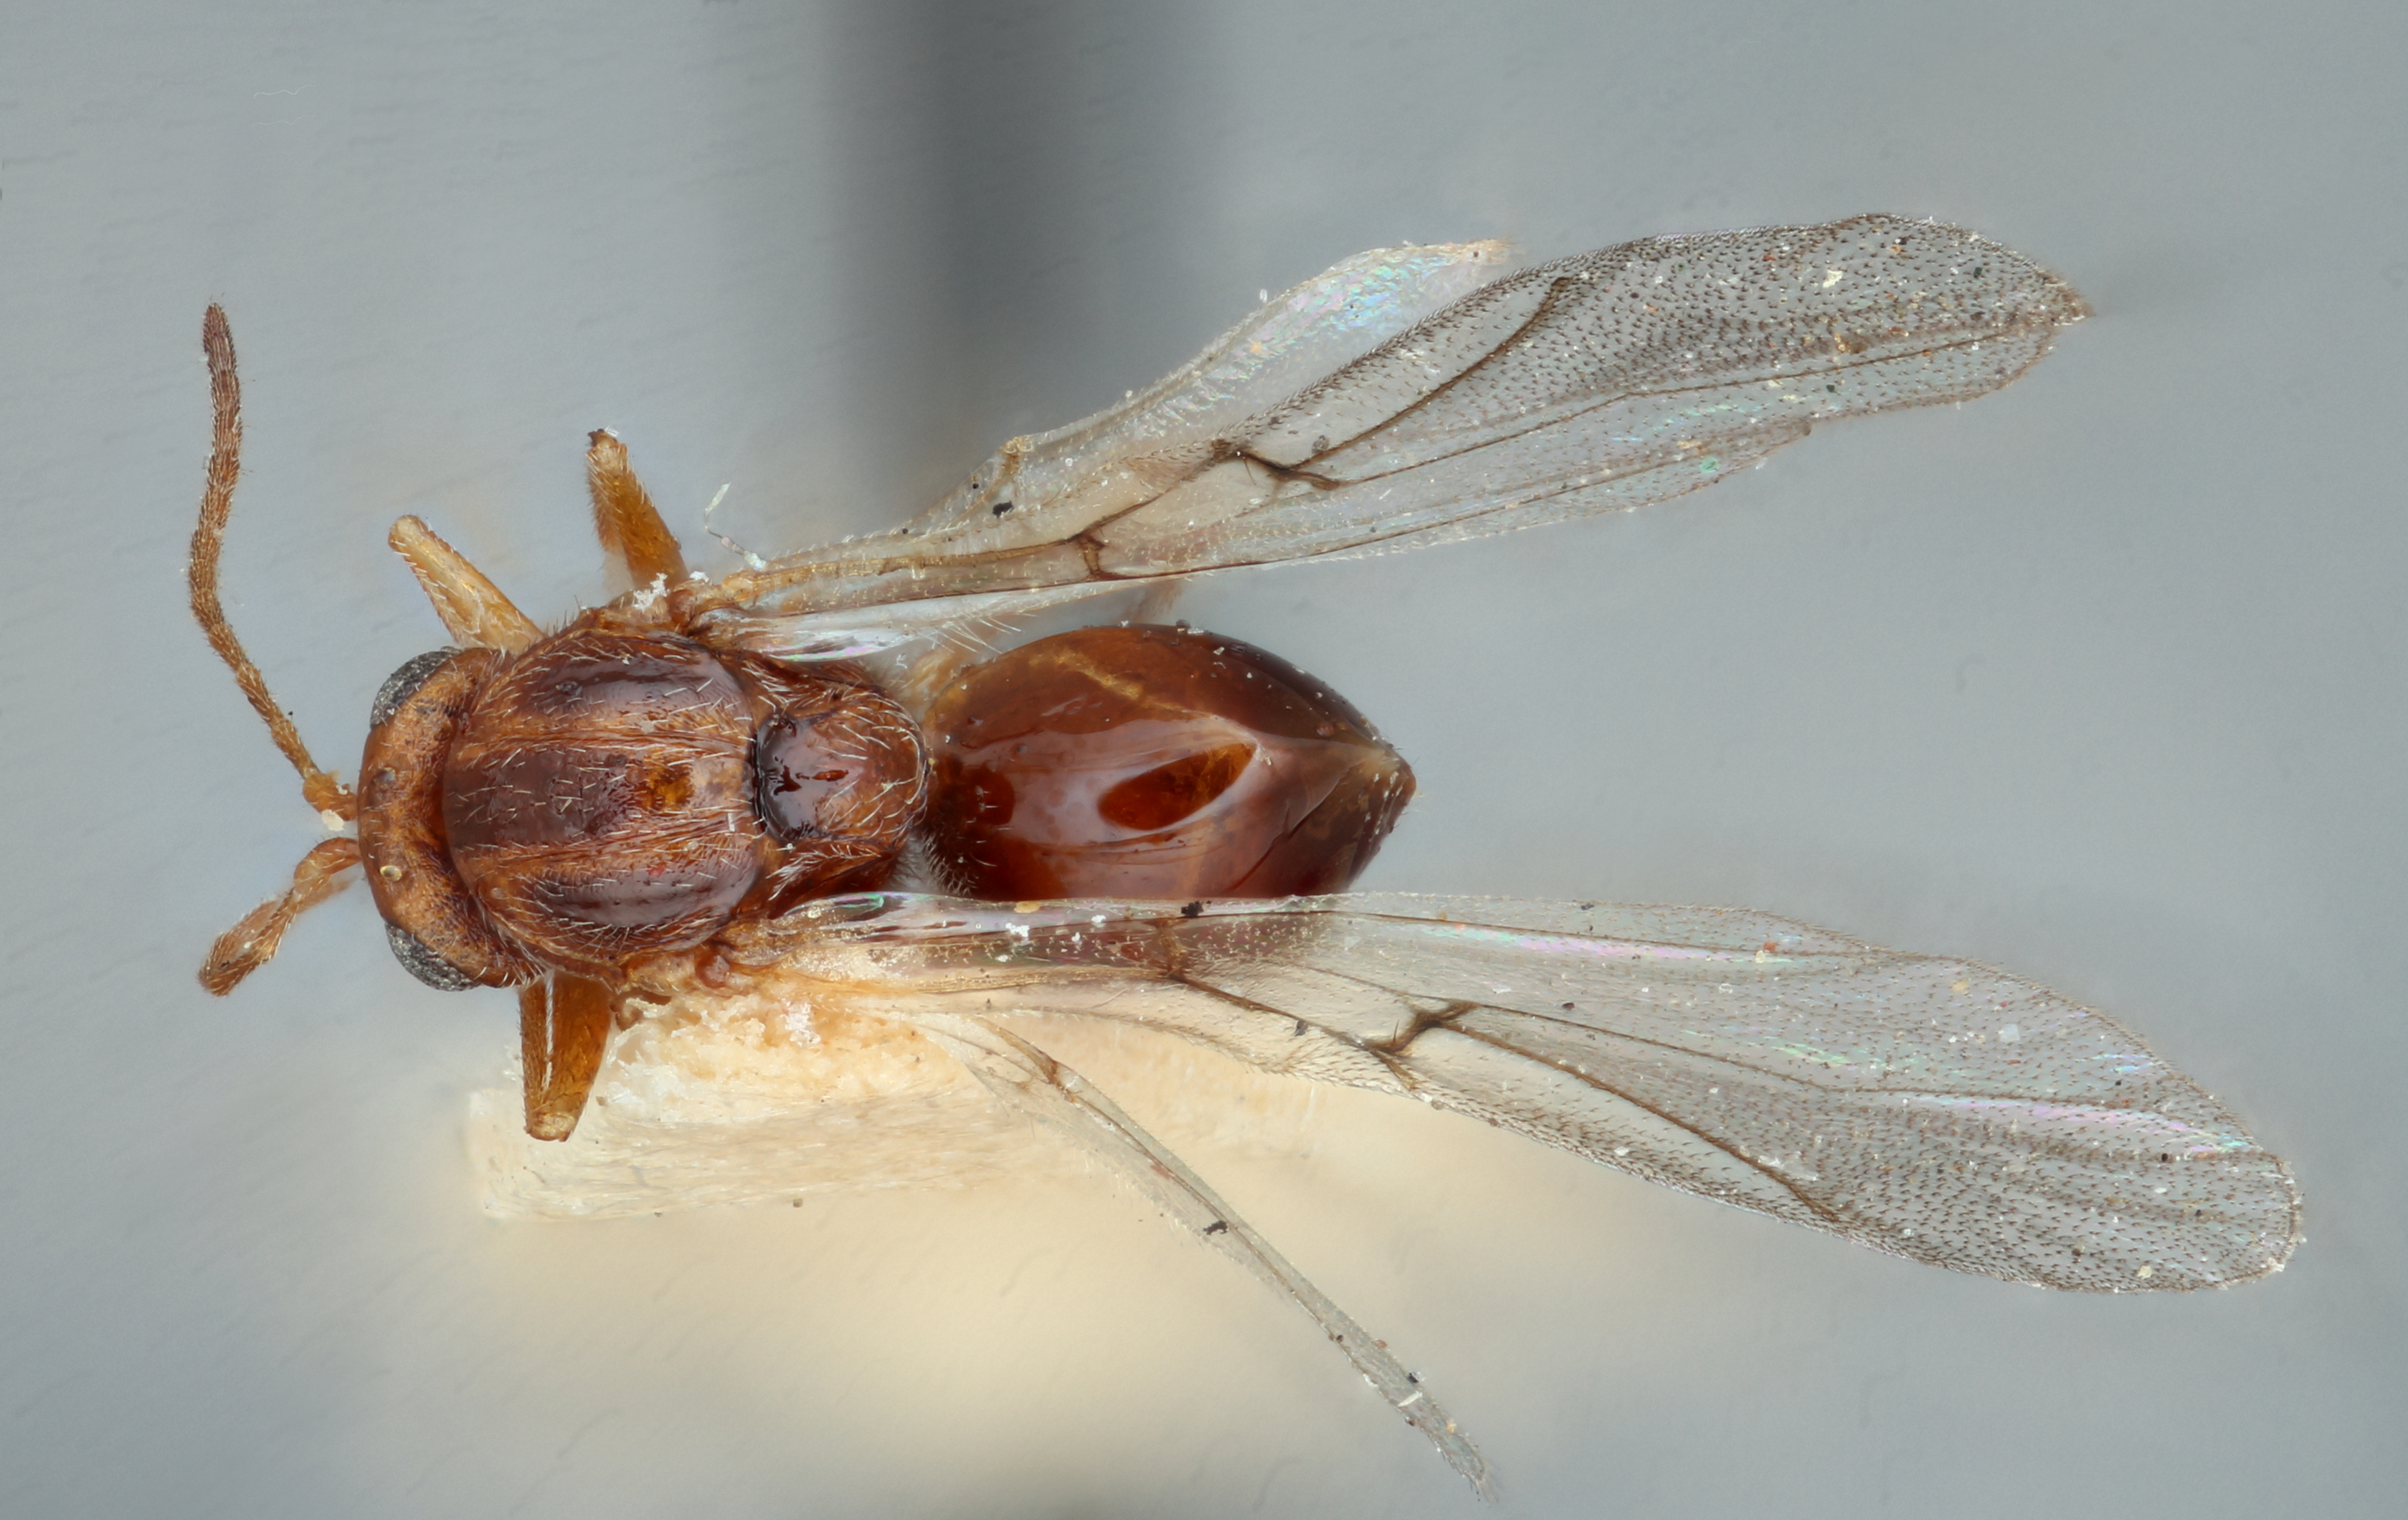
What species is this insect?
Andricus splendens
